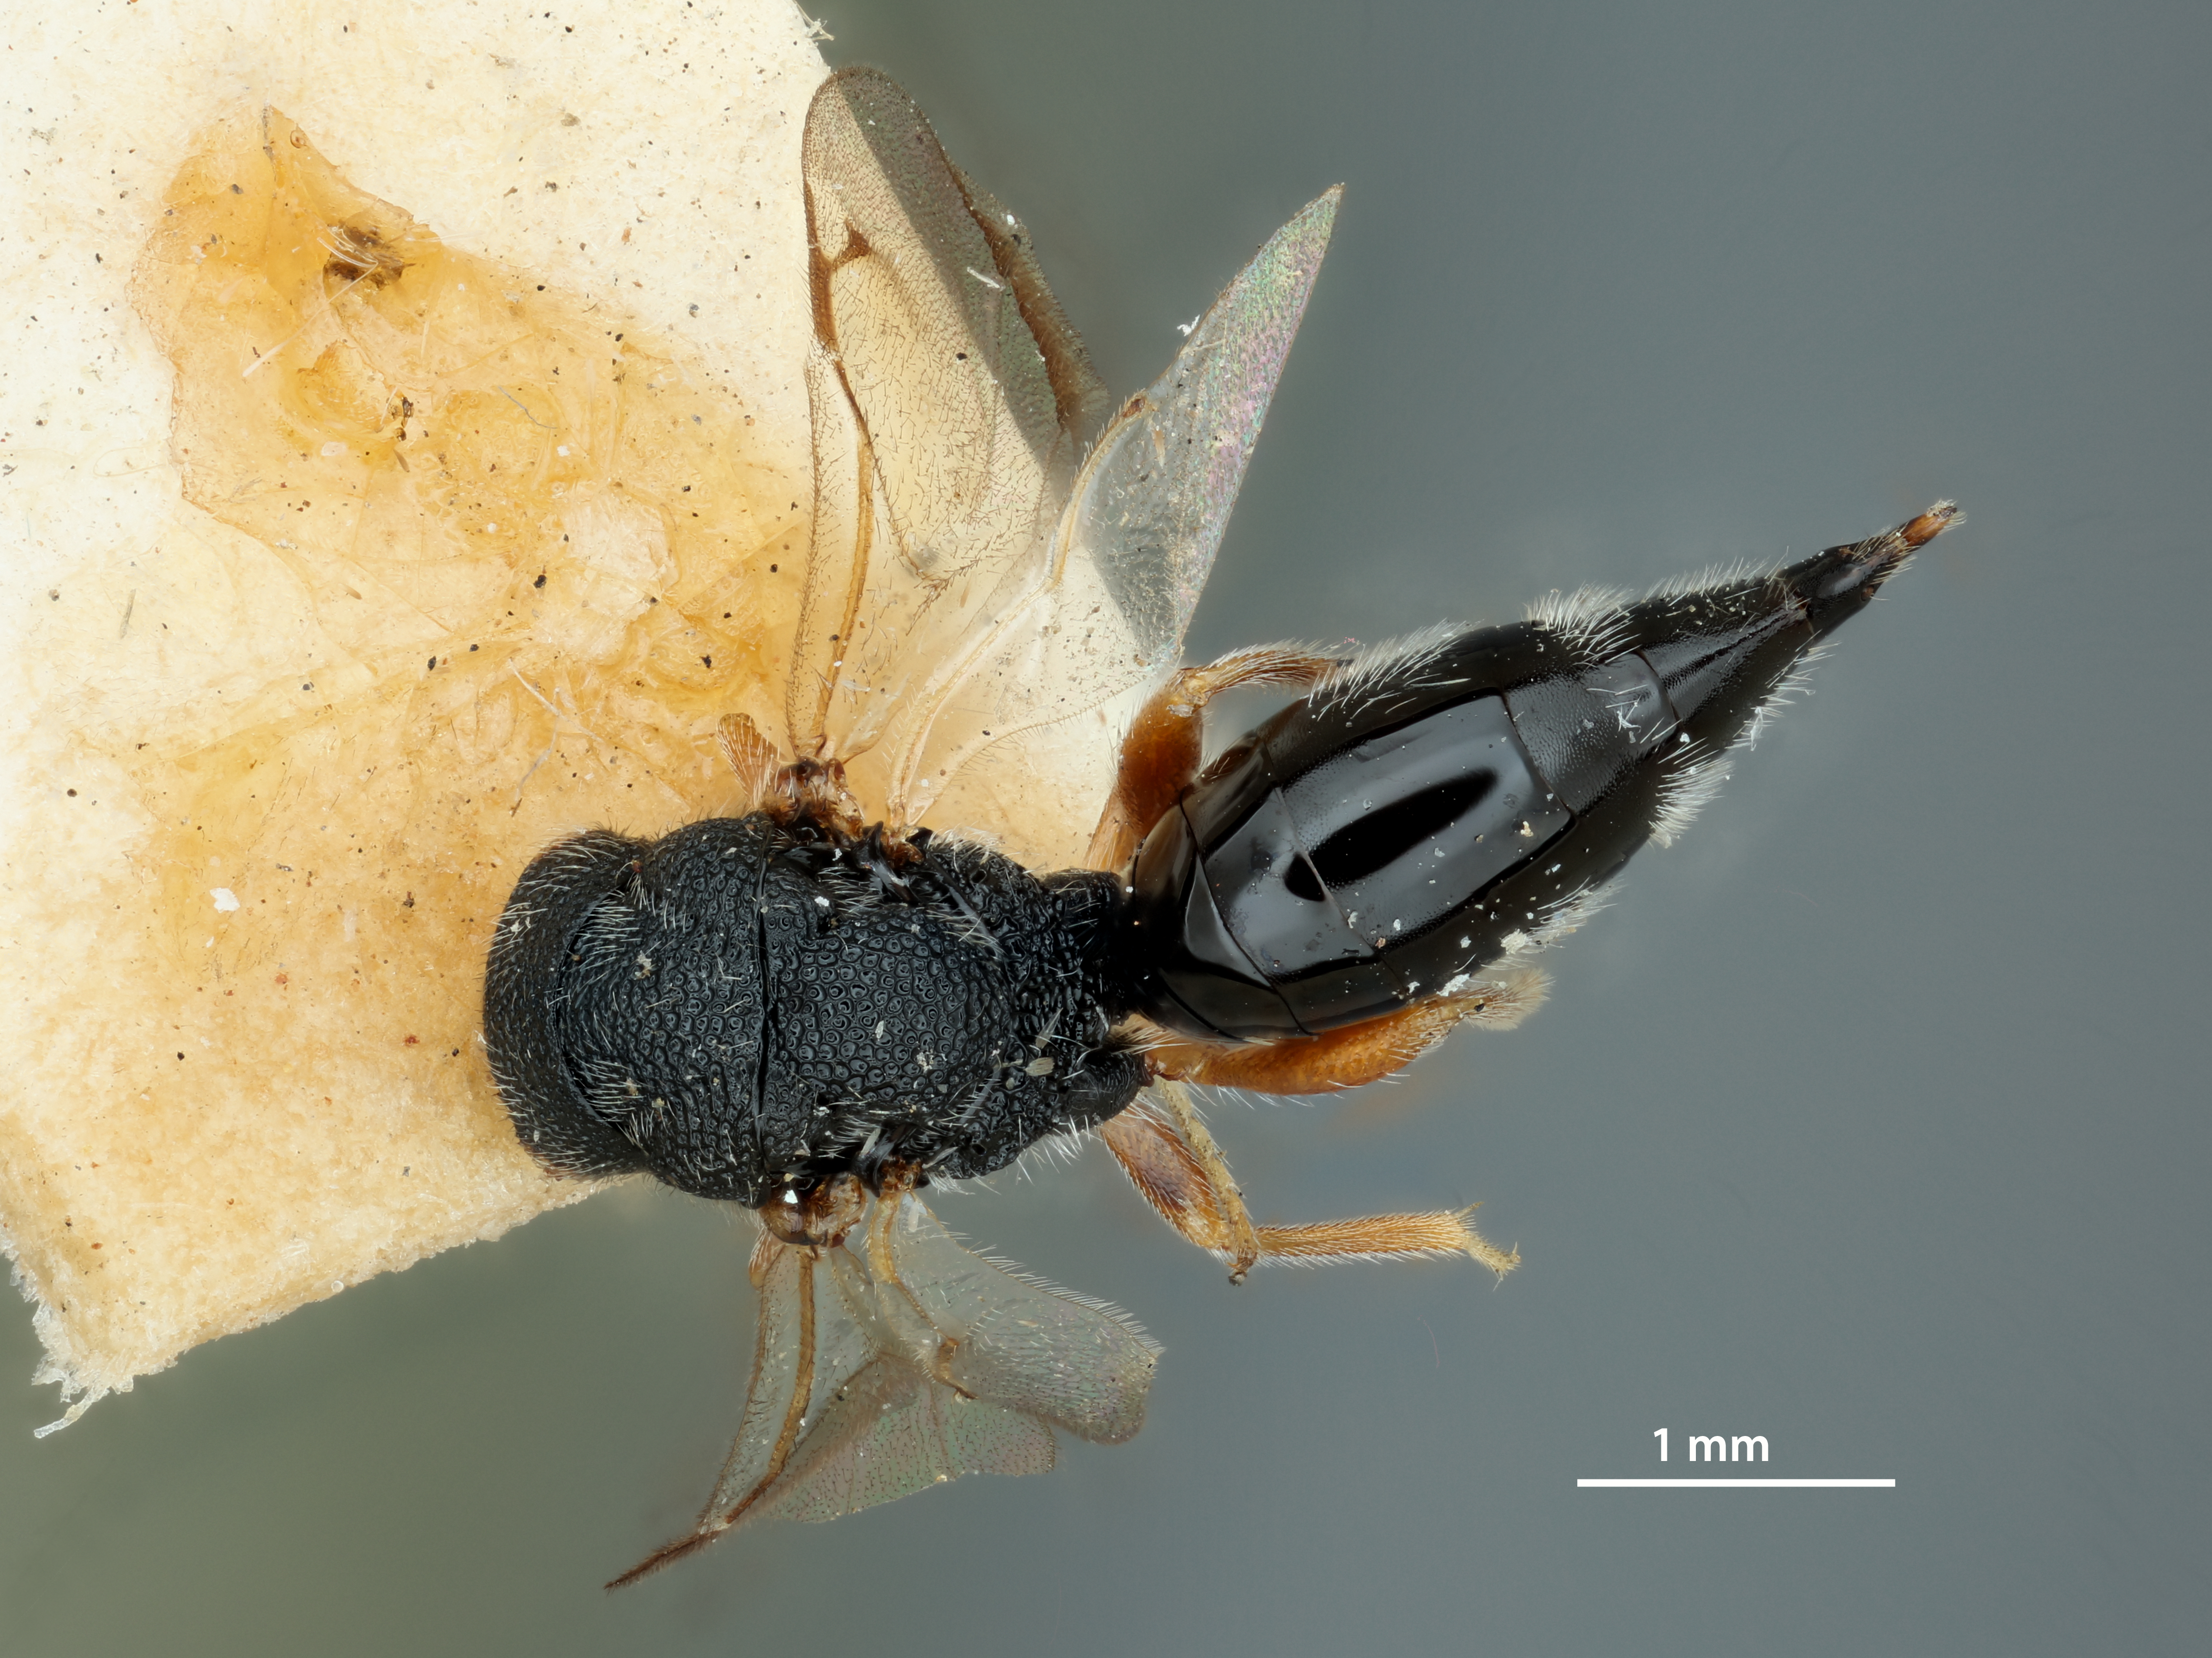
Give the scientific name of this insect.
Eurytoma binotata
